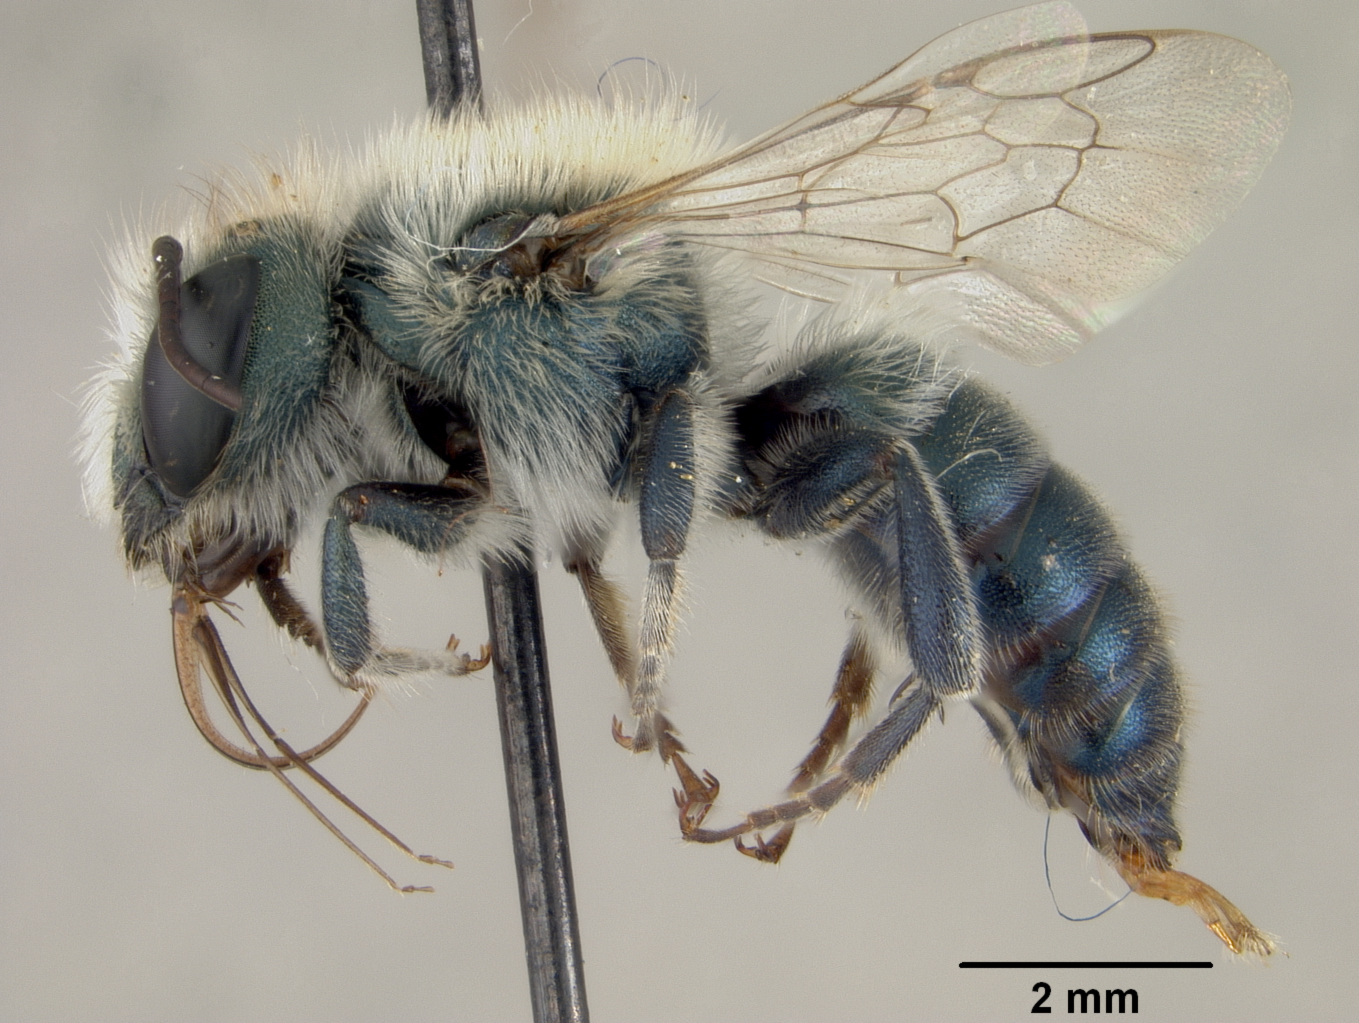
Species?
Osmia sanrafaelae
